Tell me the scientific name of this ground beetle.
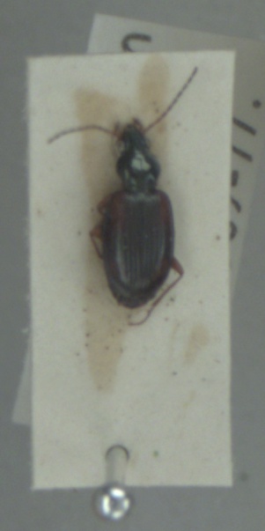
Bembidion tetracolum
